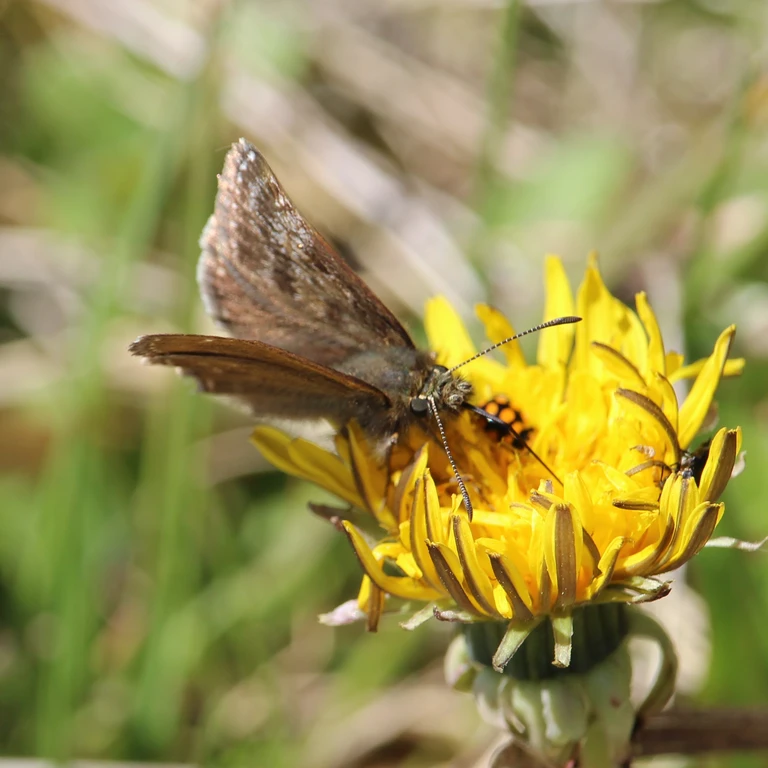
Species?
Erynnis tages
